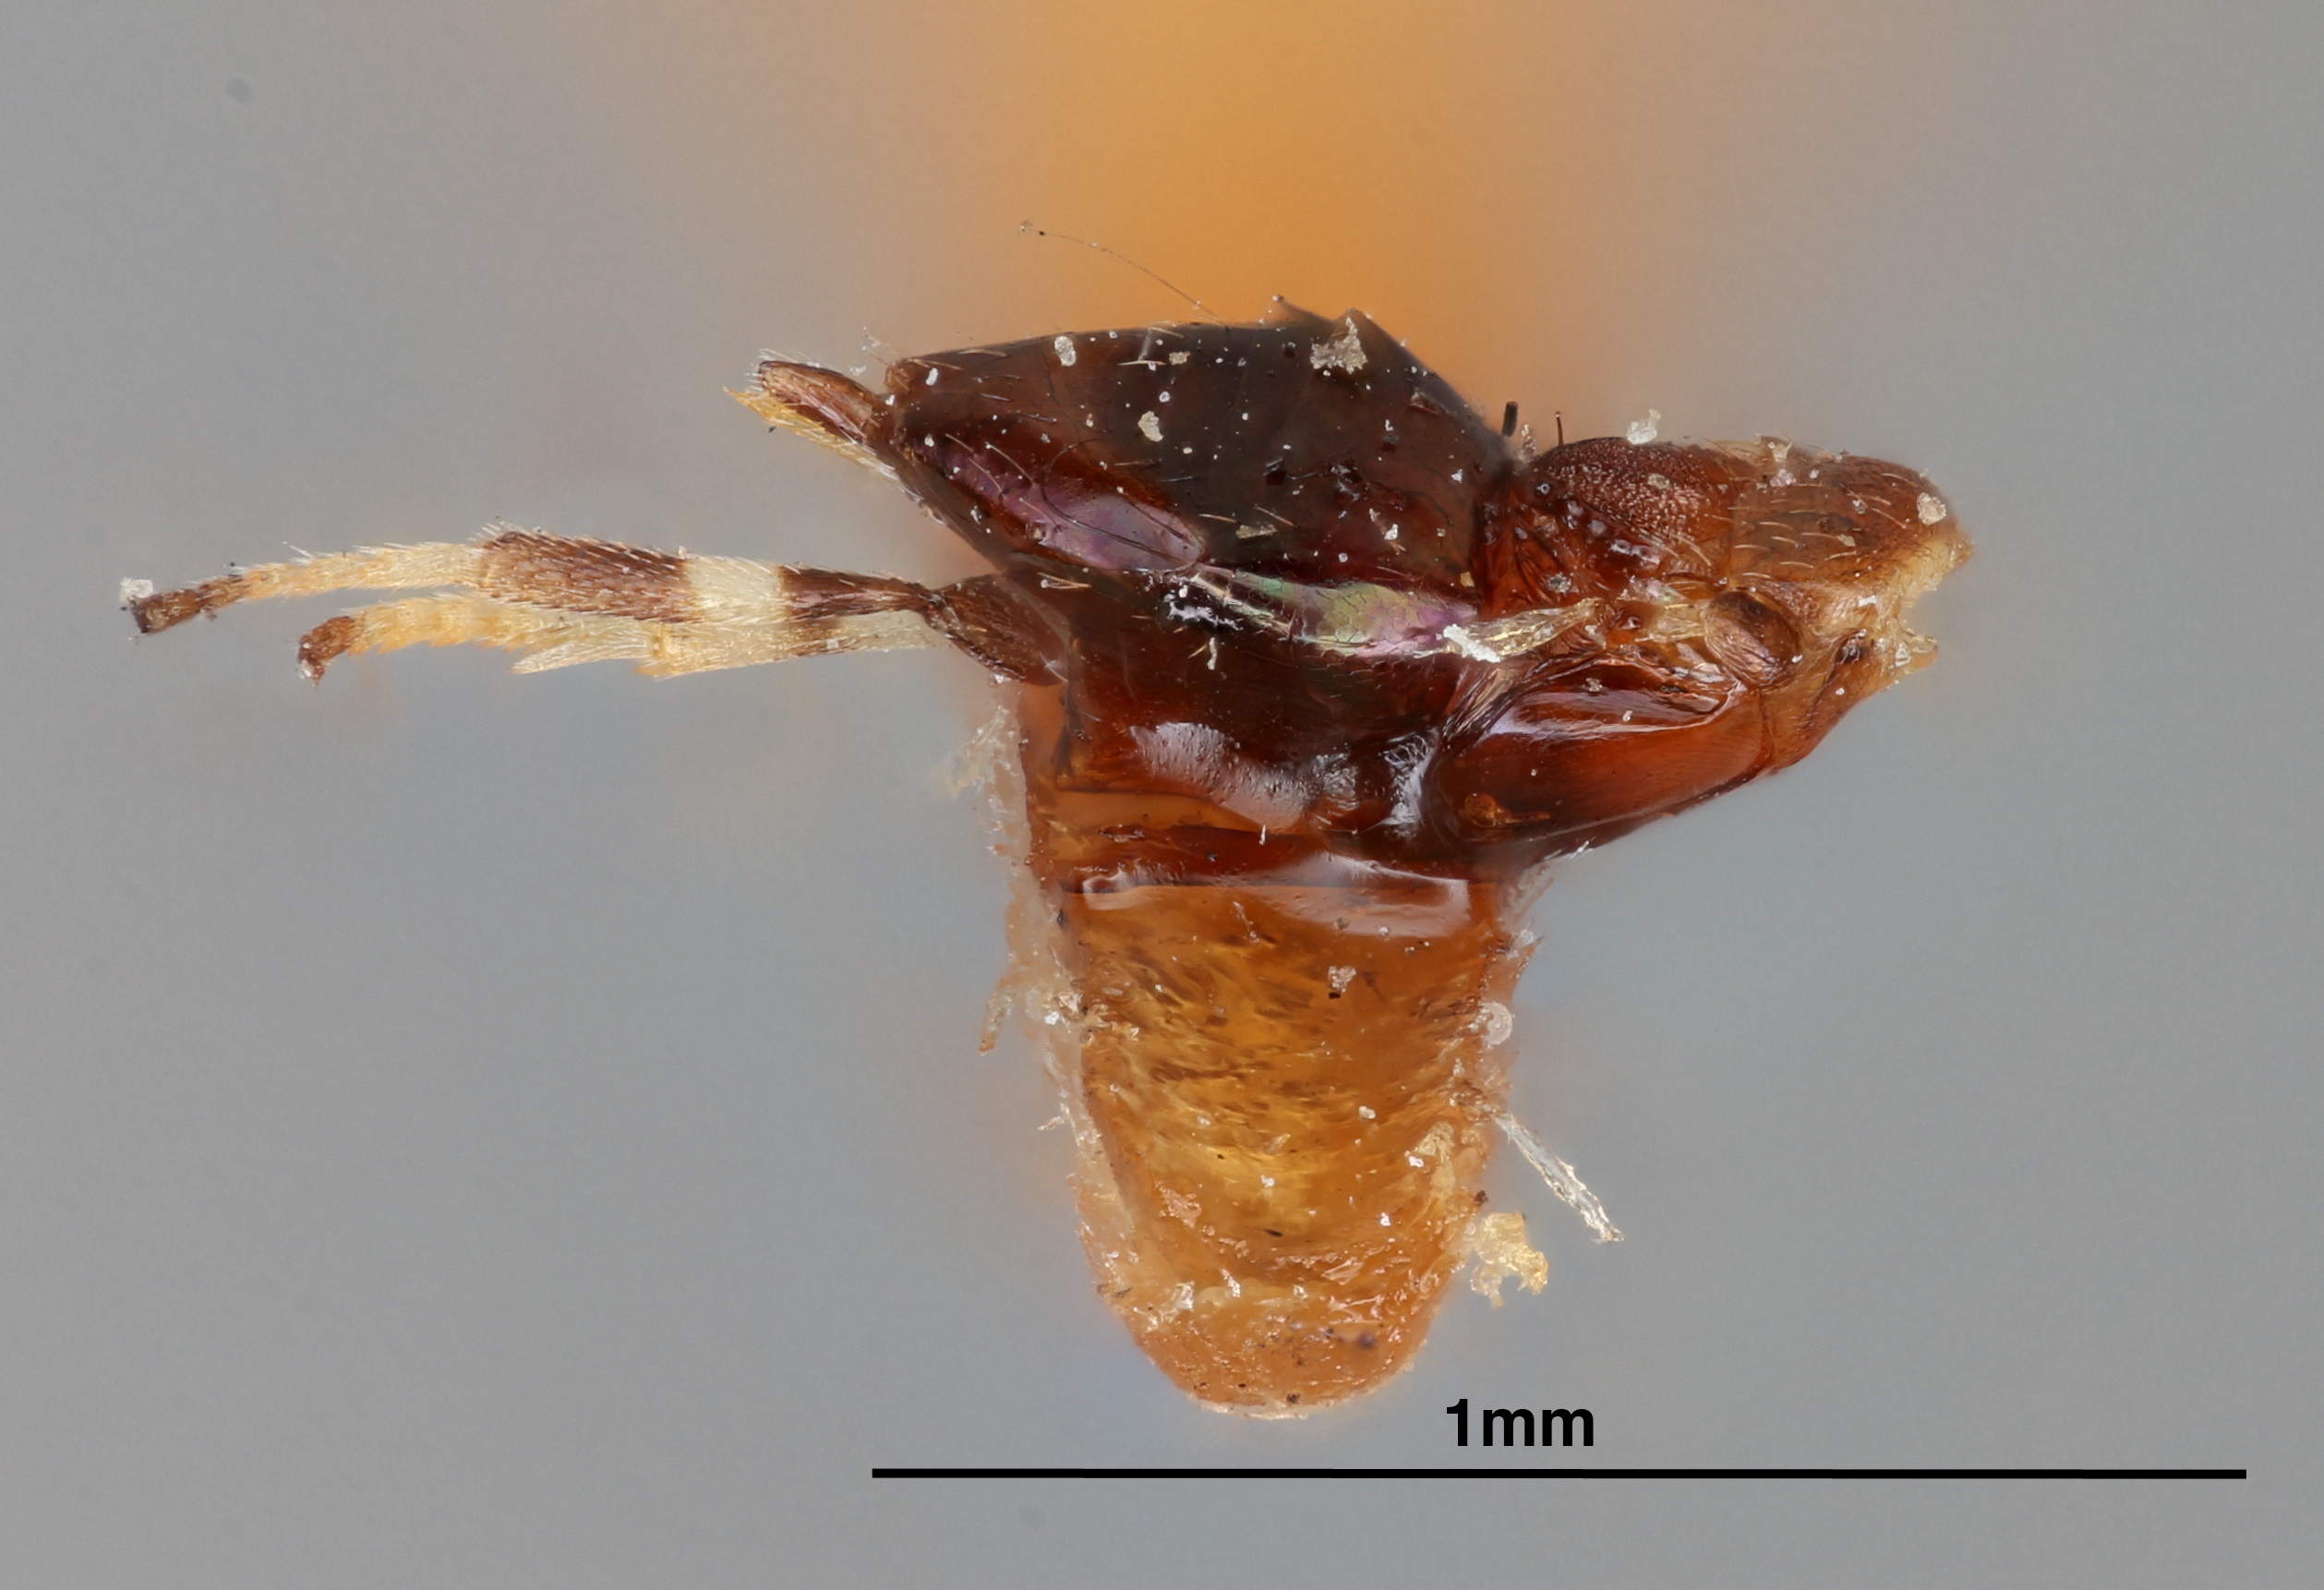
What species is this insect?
Ceraptoceroideus cinctipes
